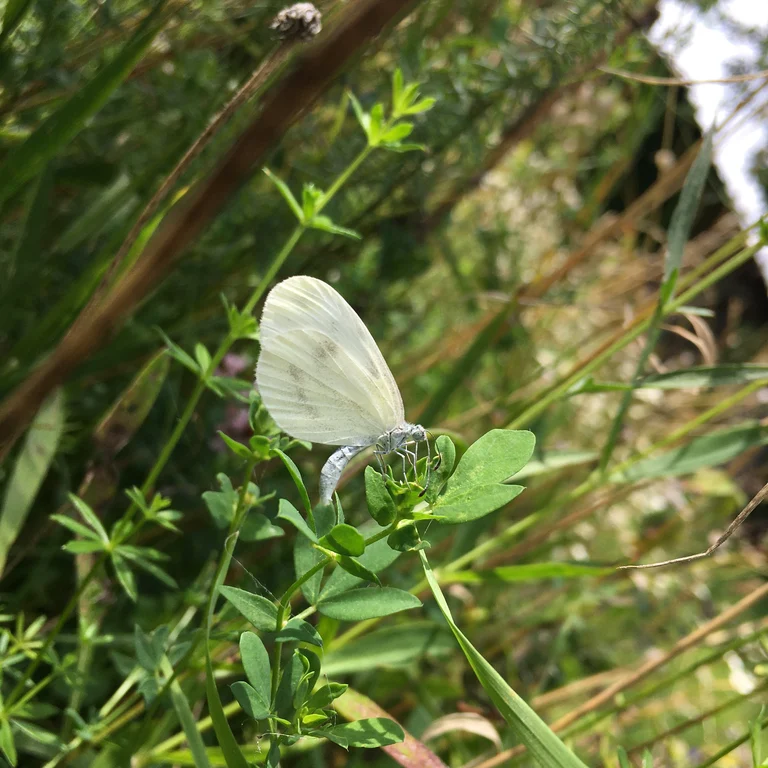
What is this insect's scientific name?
Leptidea sinapis/juvernica
